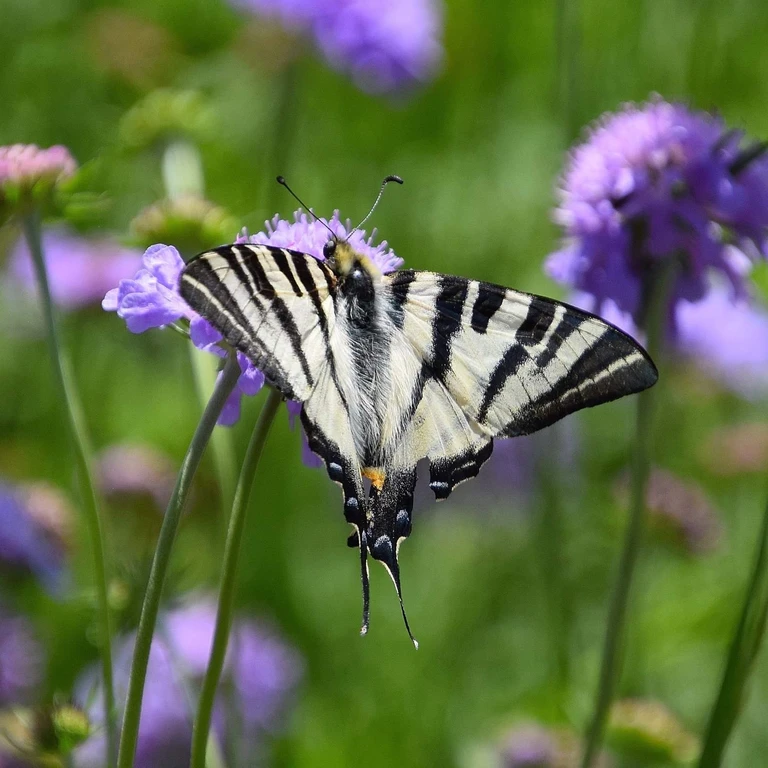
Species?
Iphiclides podalirius
